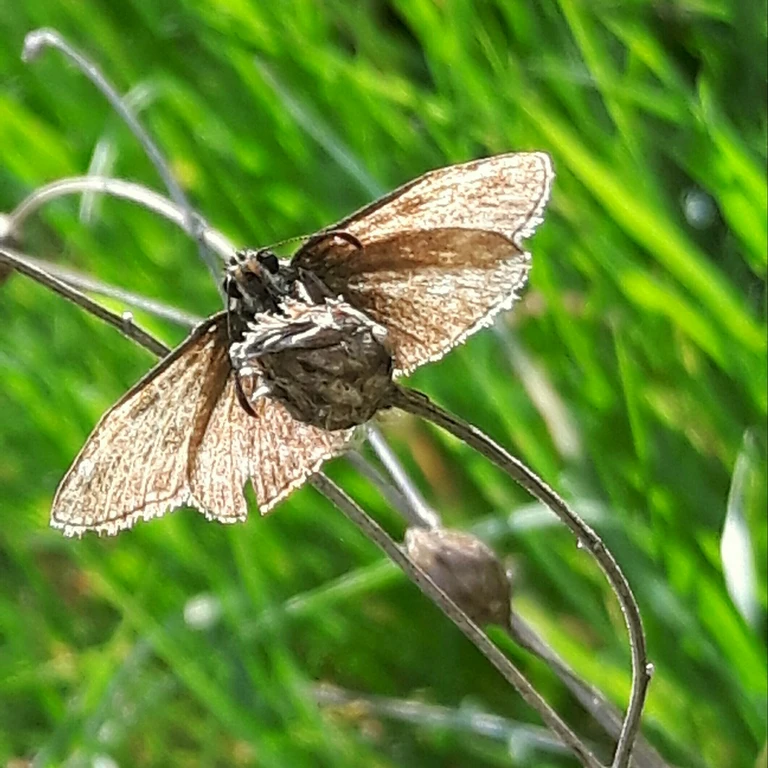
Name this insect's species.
Erynnis tages
